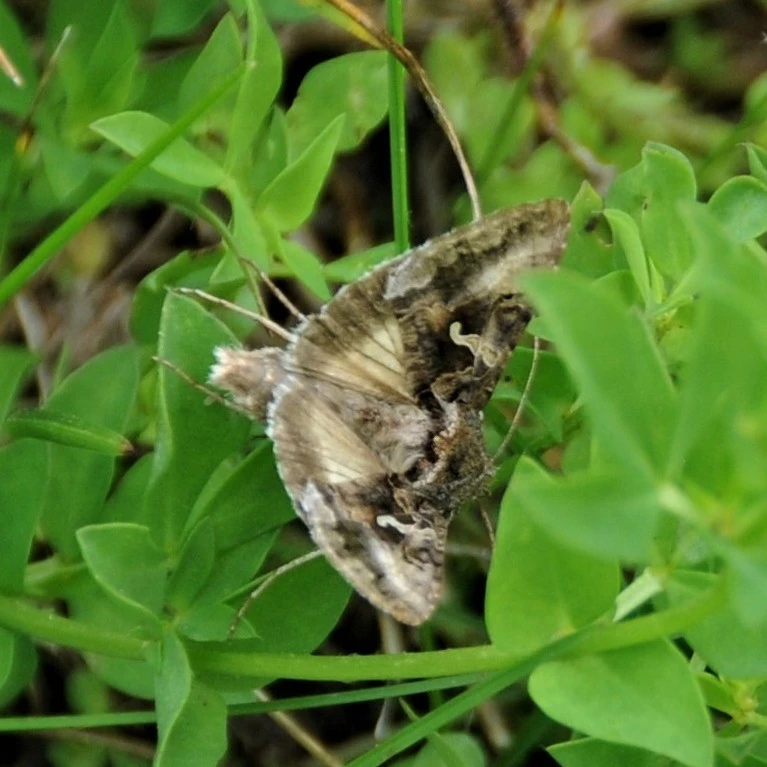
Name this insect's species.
Autographa gamma
